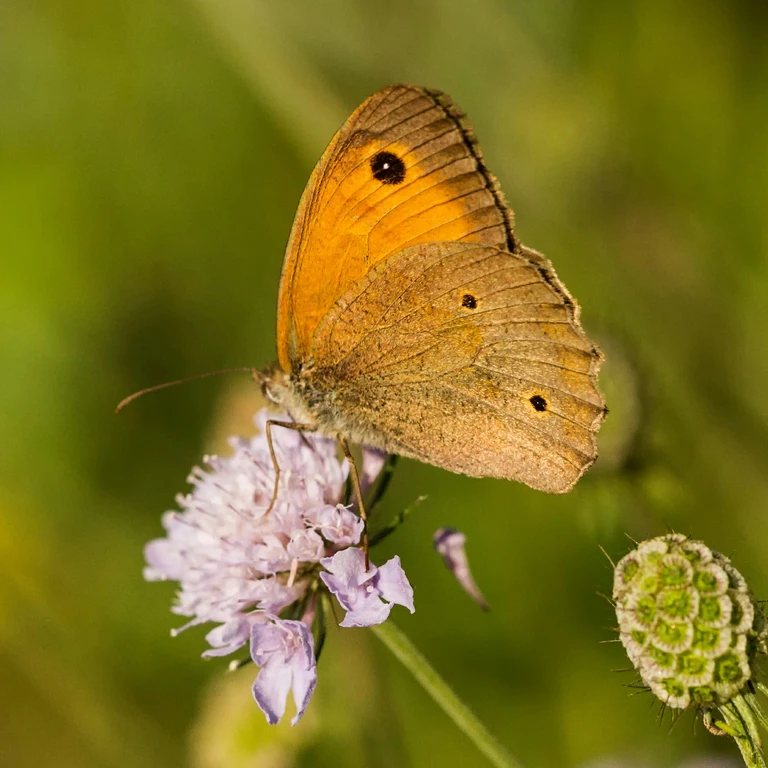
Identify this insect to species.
Maniola jurtina
